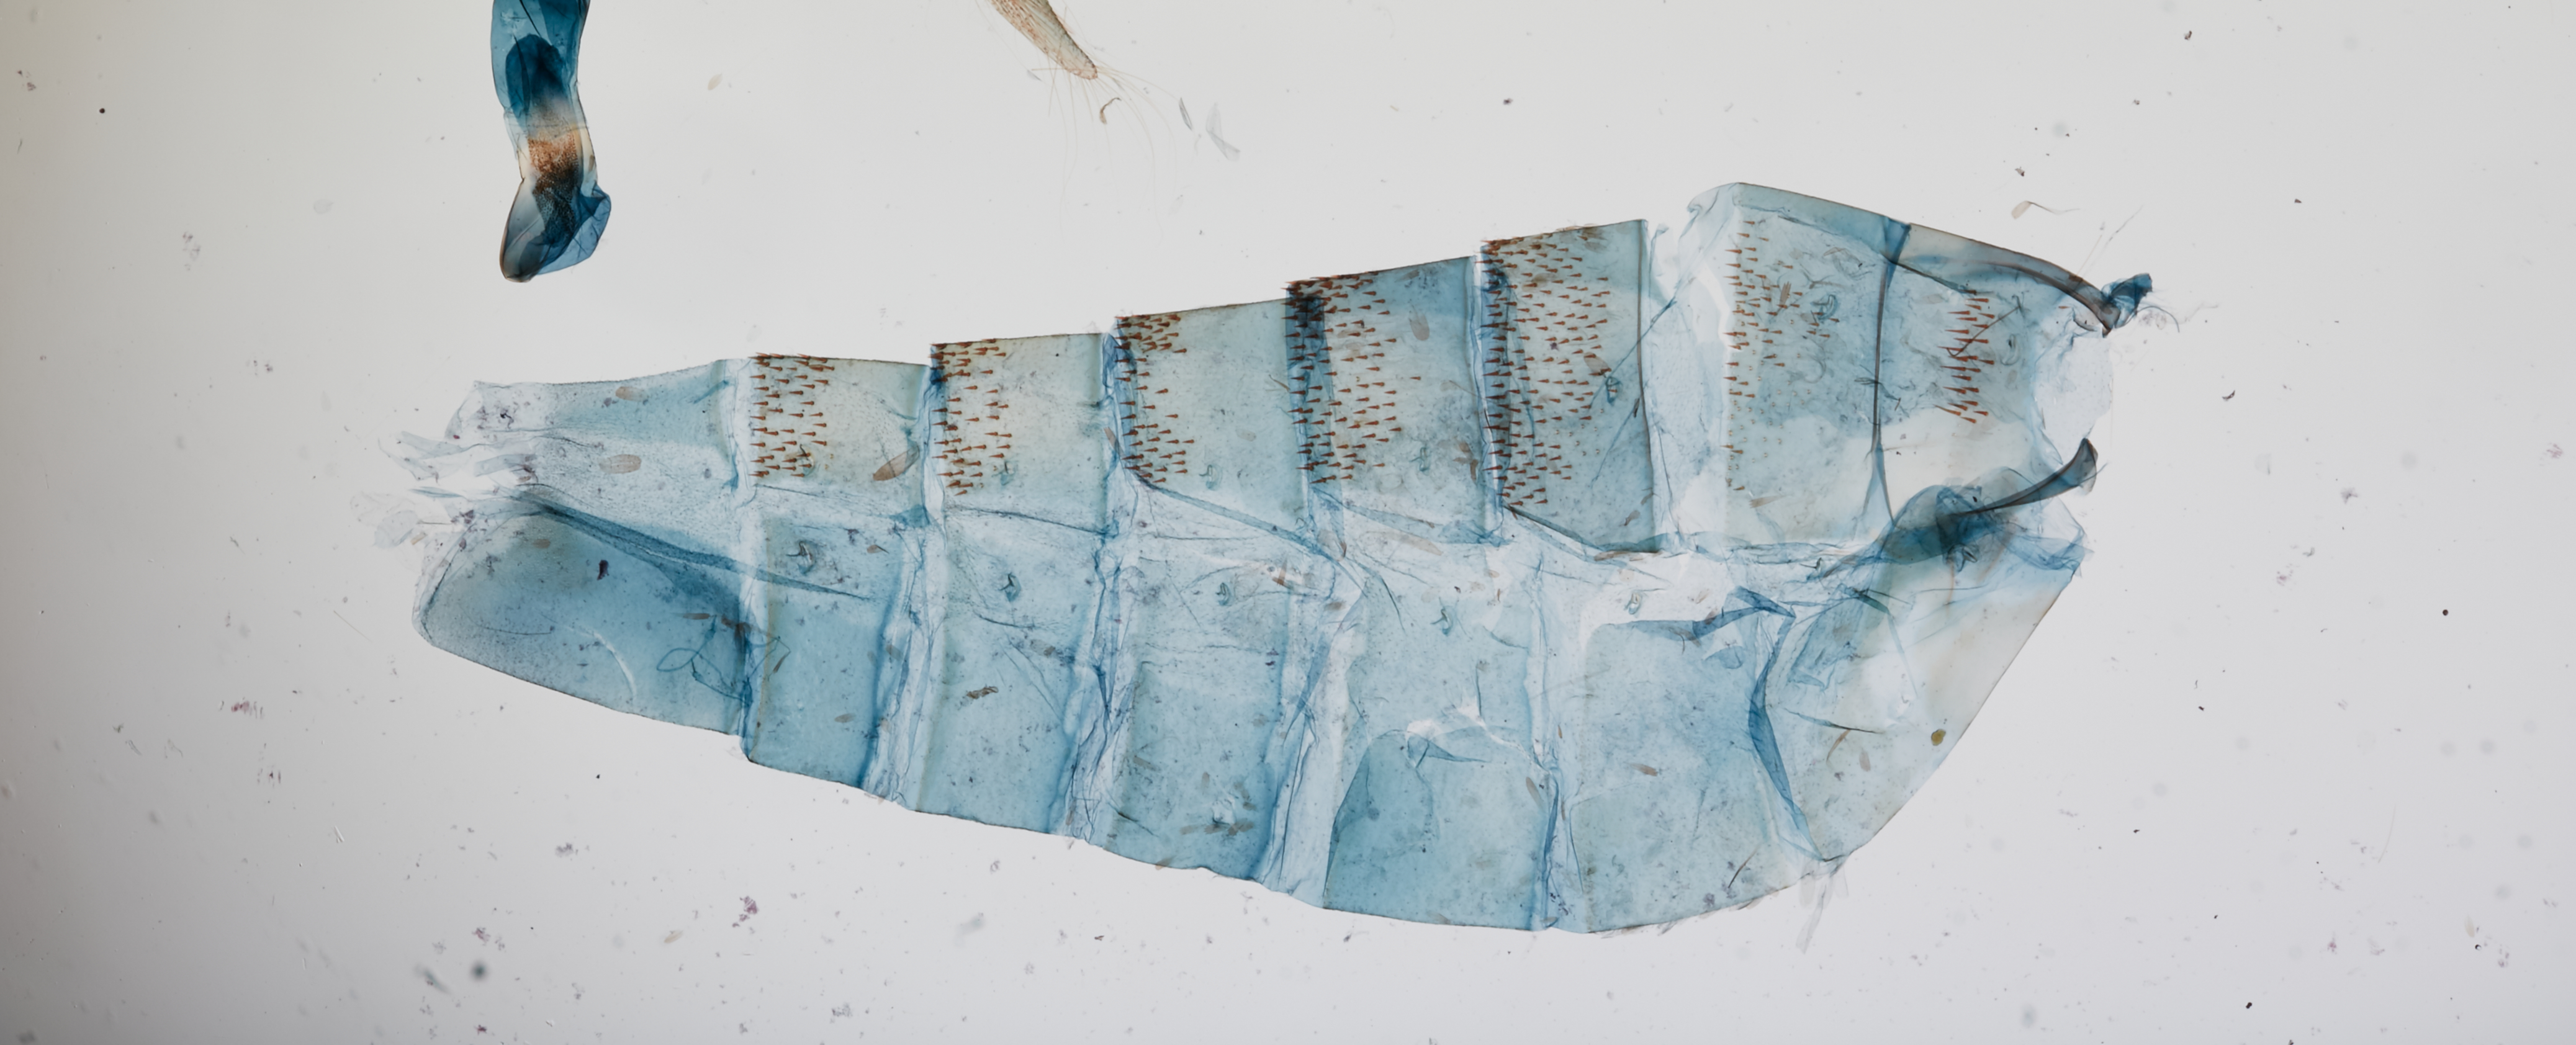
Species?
Hygroplasta notolatra
